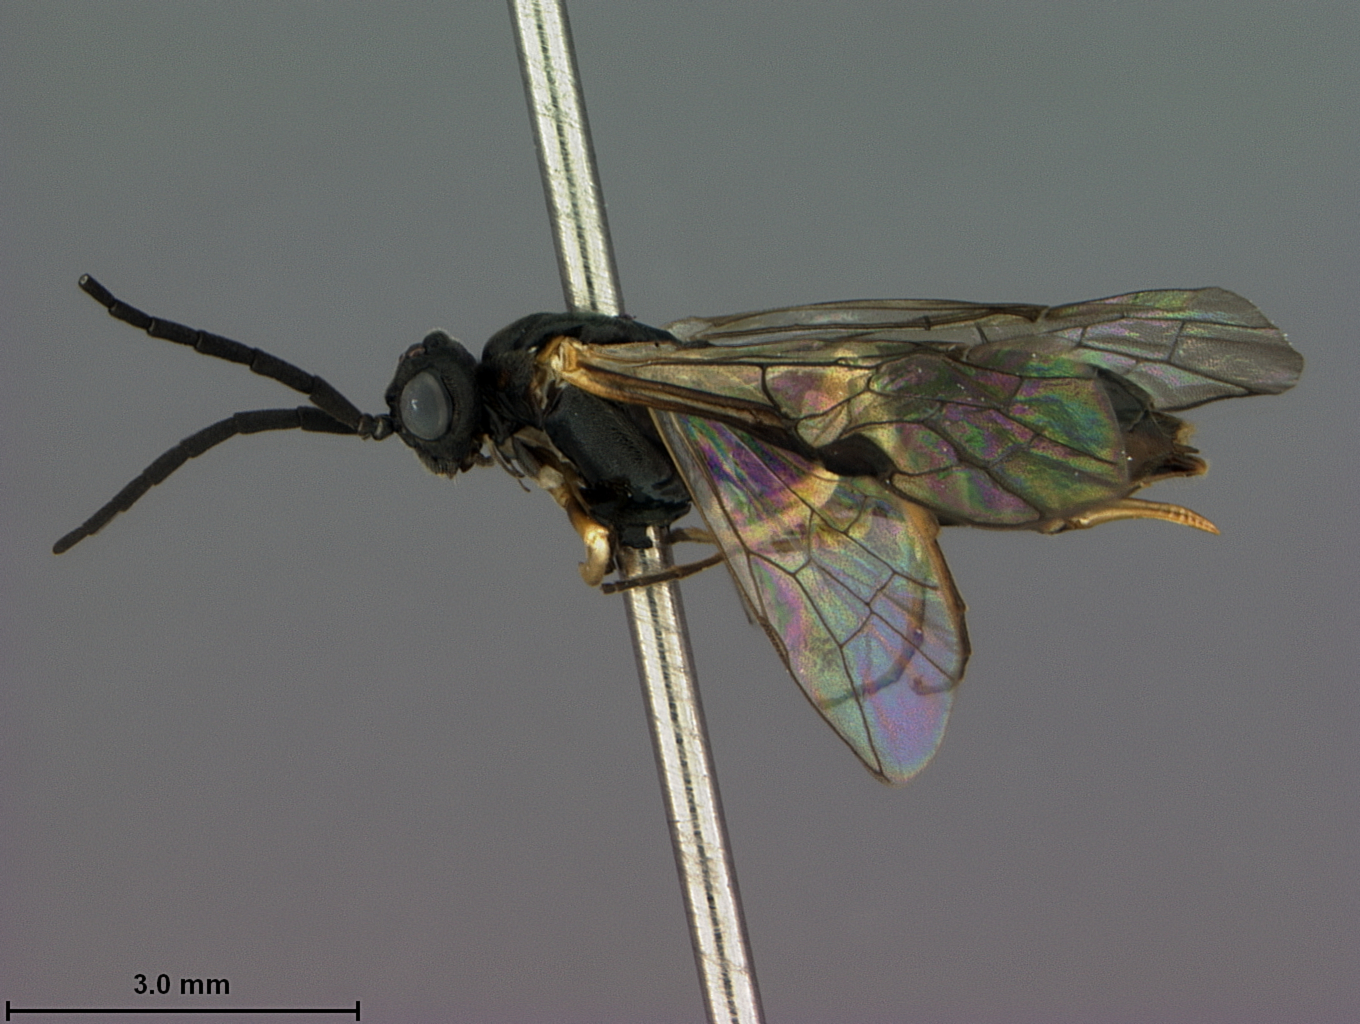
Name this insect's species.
Strongylogaster lata
